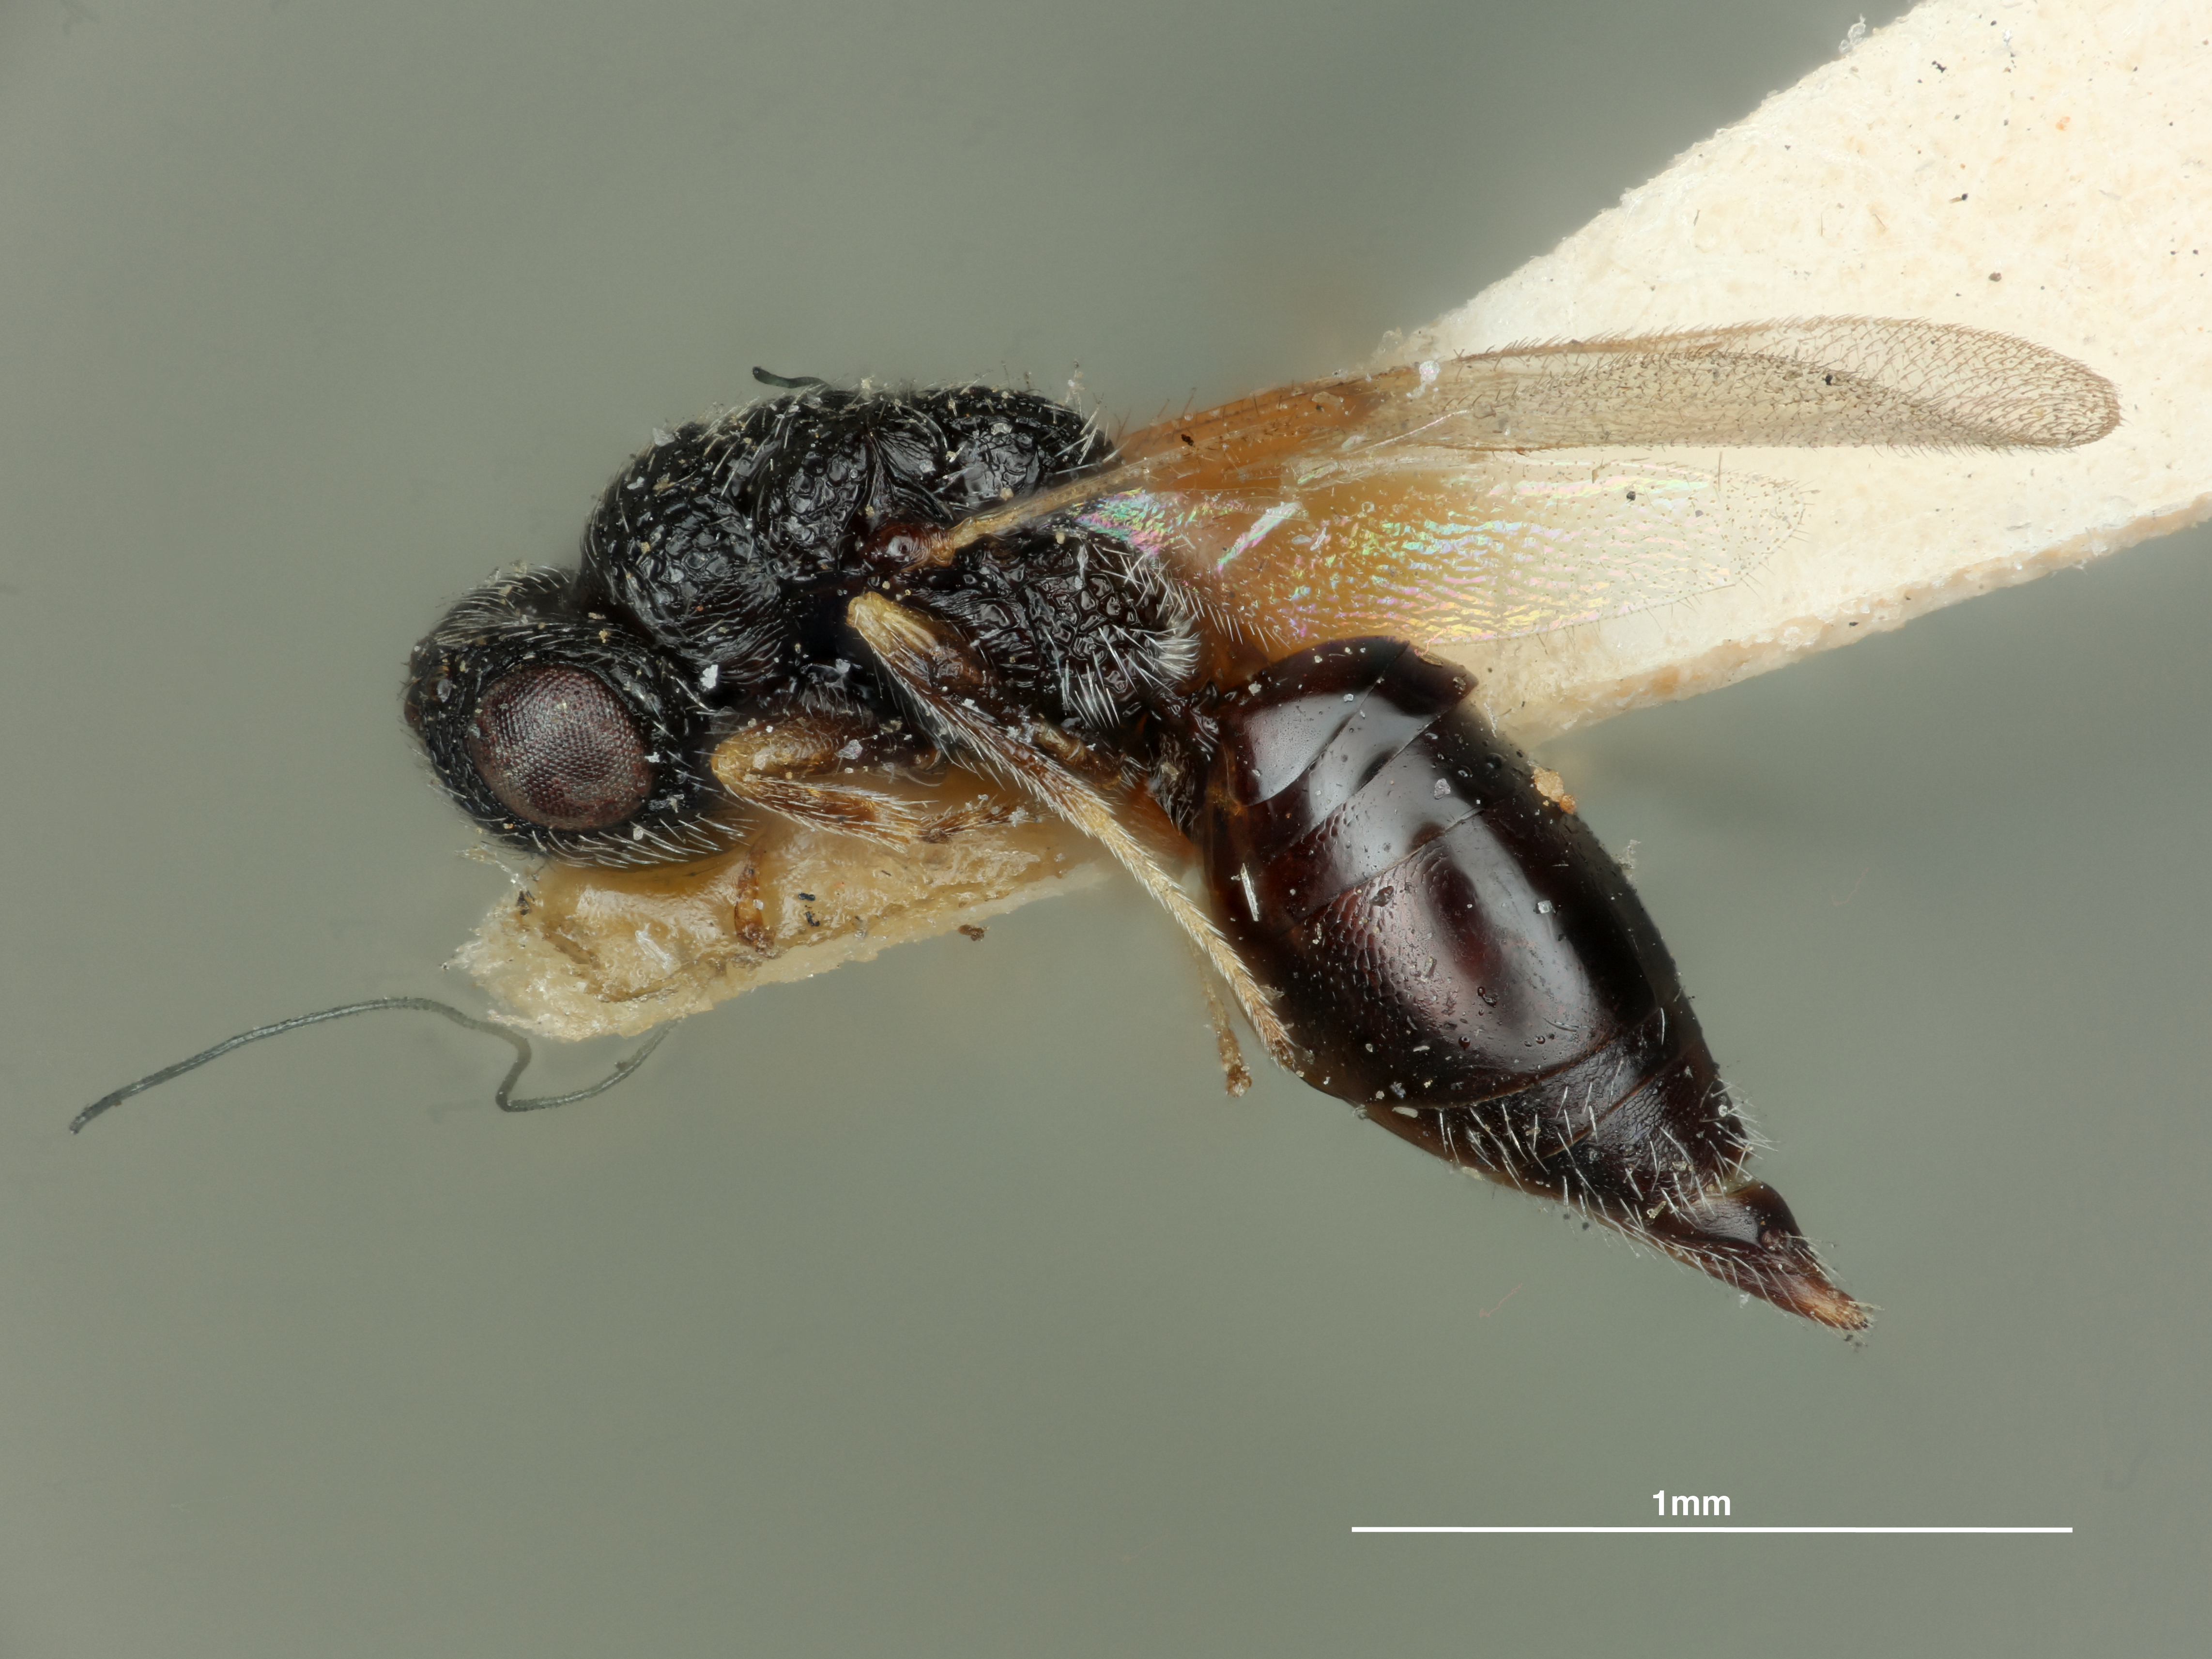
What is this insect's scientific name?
Eurytoma stigmi
